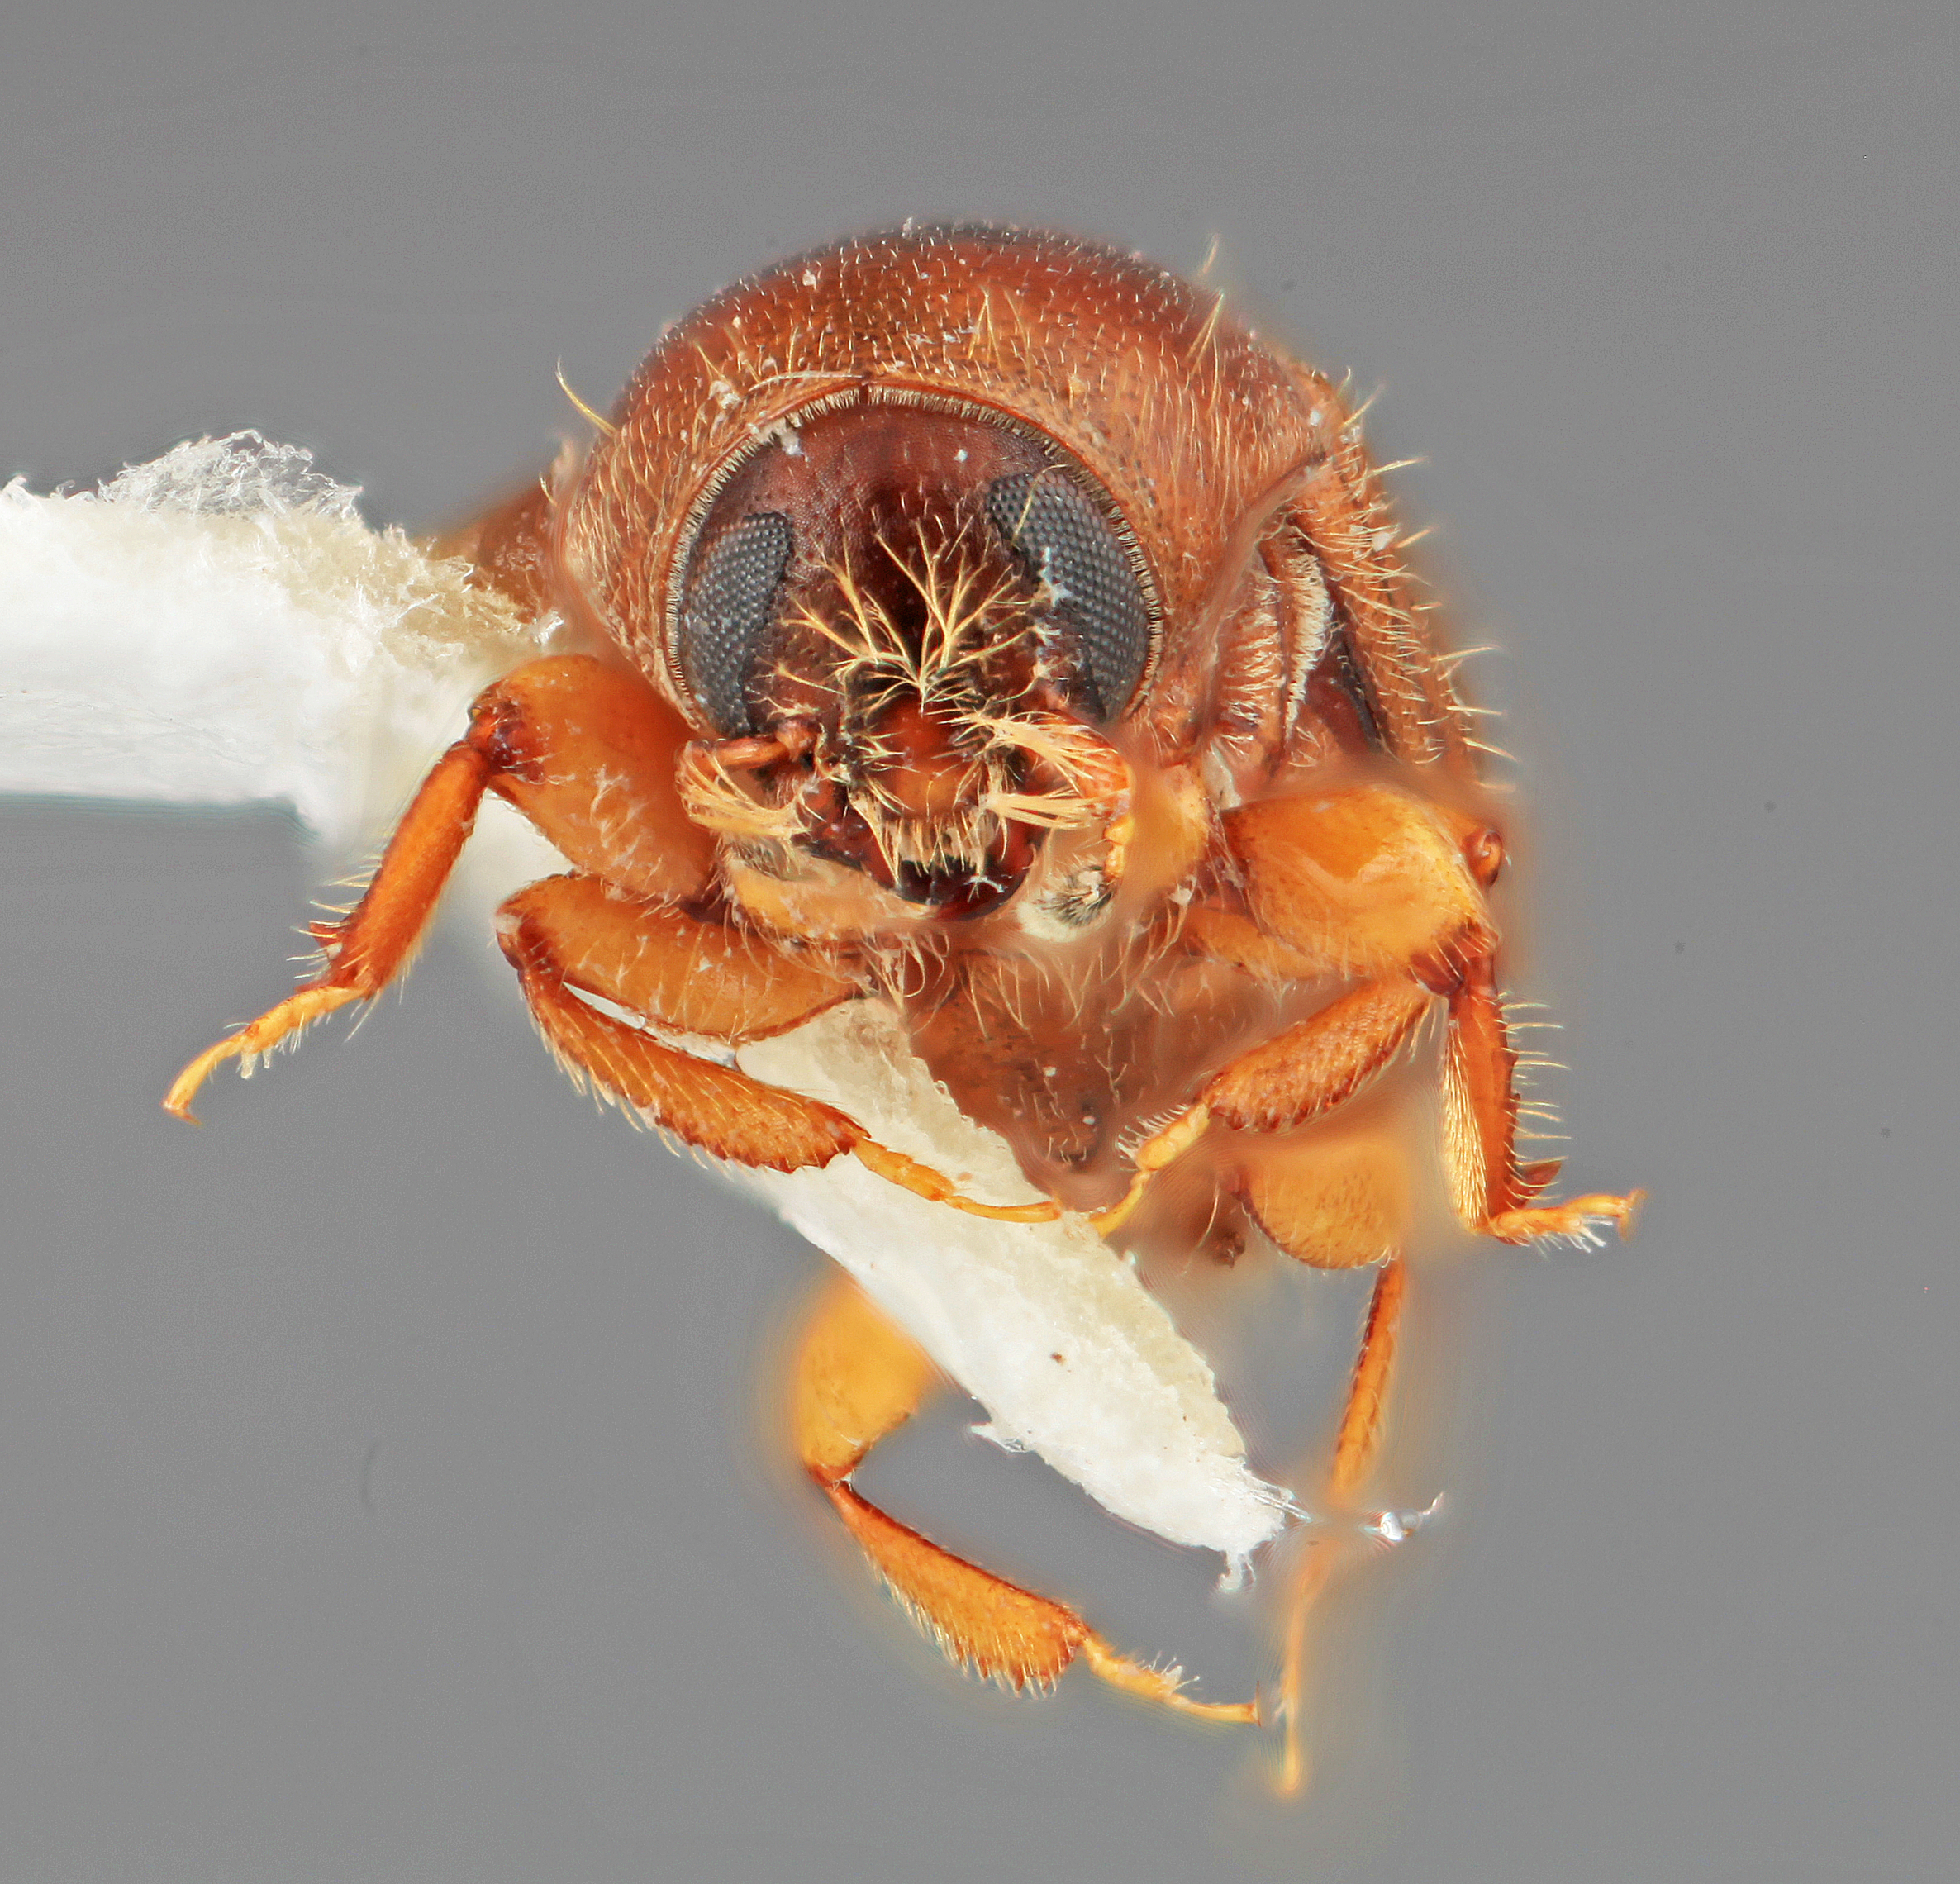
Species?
Scolytodes canaliculus
